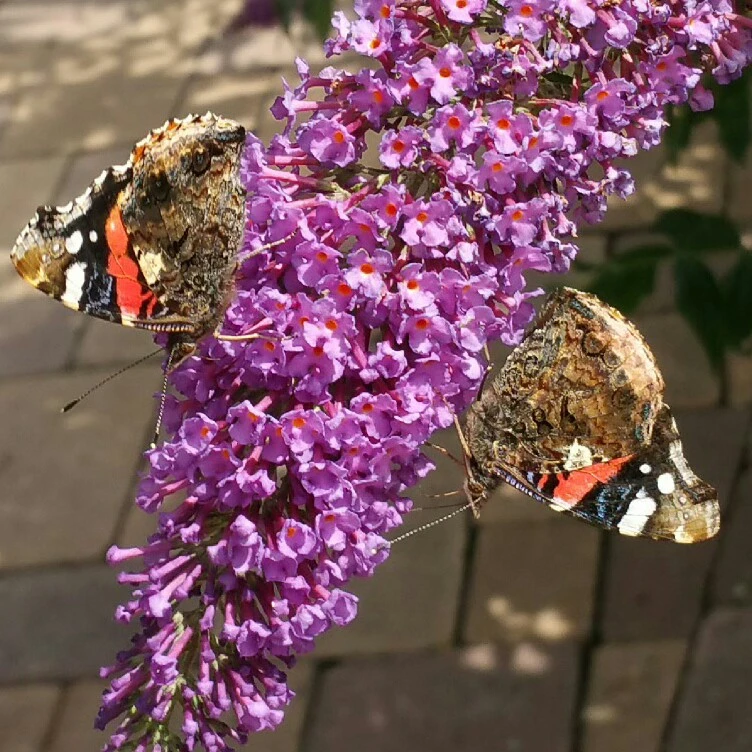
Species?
Vanessa atalanta
